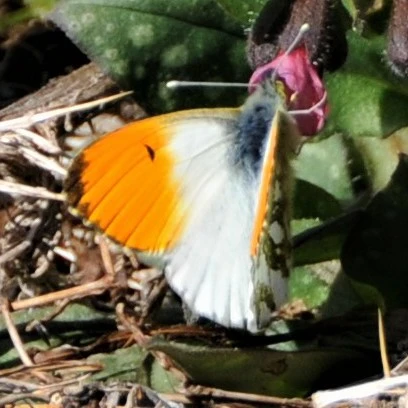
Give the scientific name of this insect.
Anthocharis cardamines
